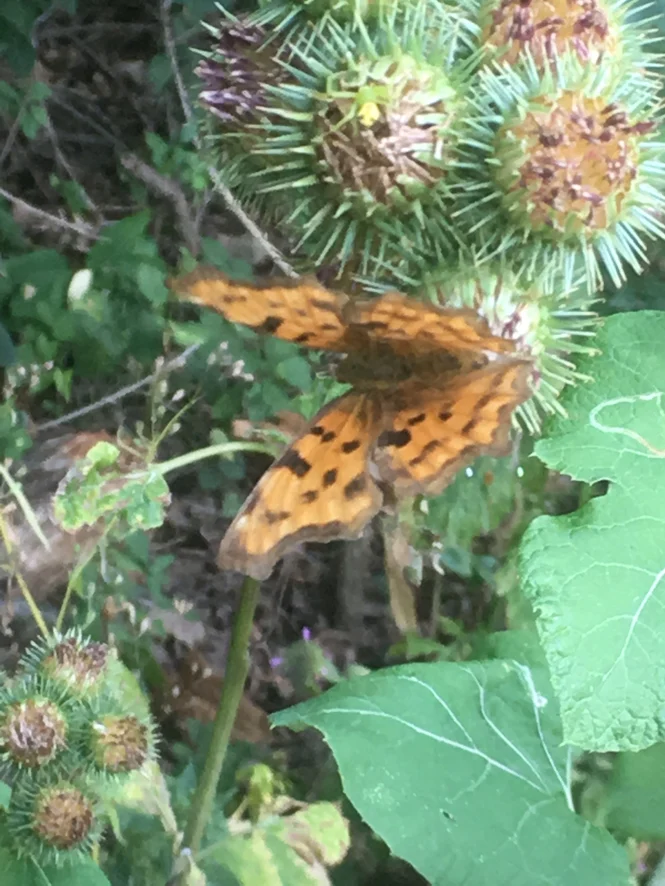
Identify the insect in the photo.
Polygonia c-album
